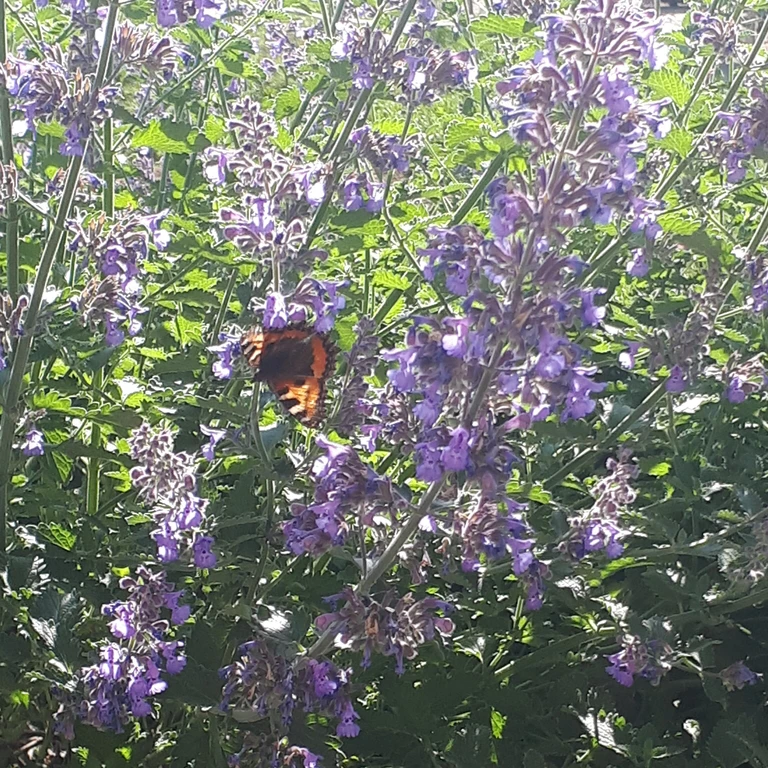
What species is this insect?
Aglais urticae
